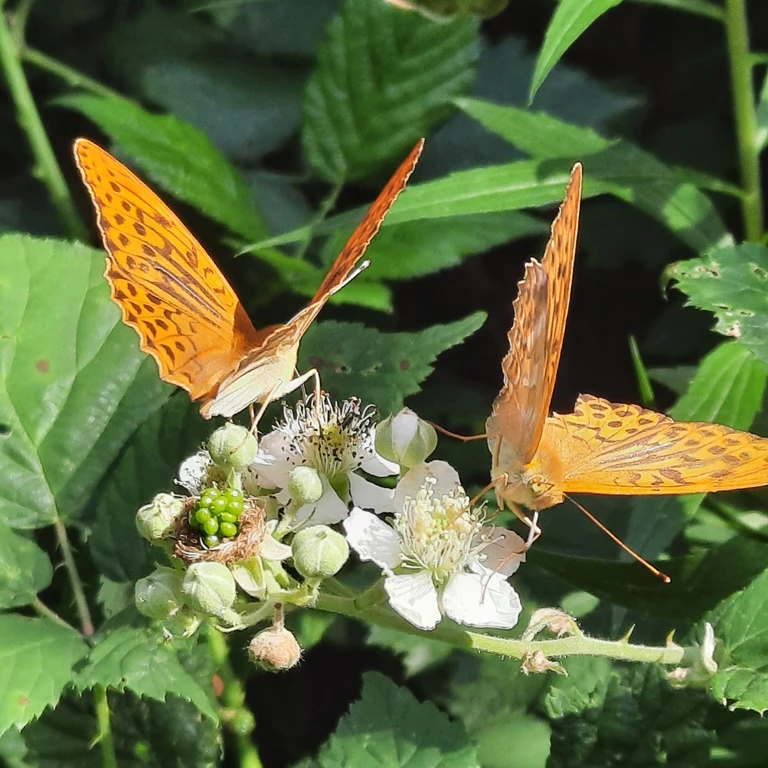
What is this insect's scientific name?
Argynnis paphia
